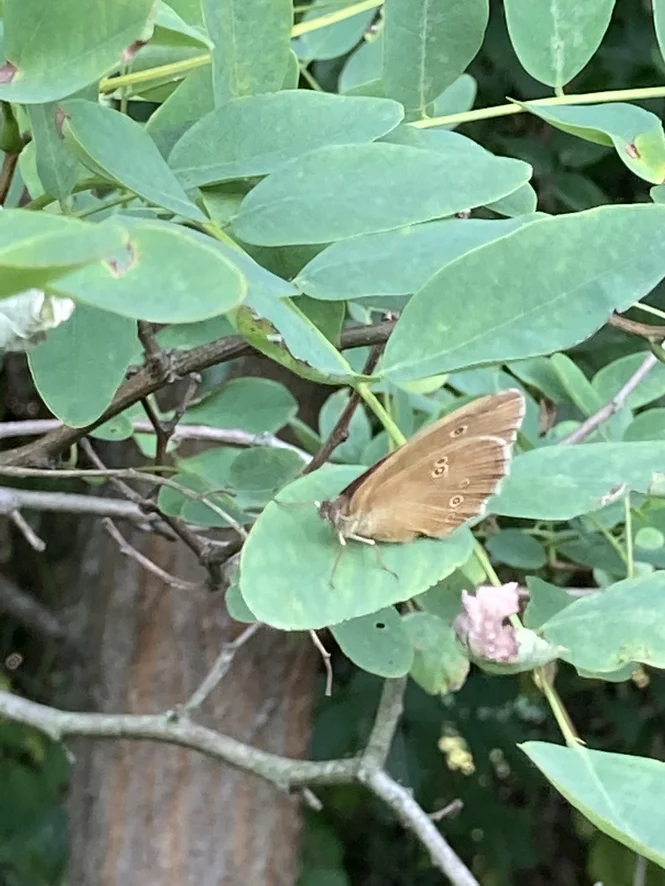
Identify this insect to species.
Aphantopus hyperantus
